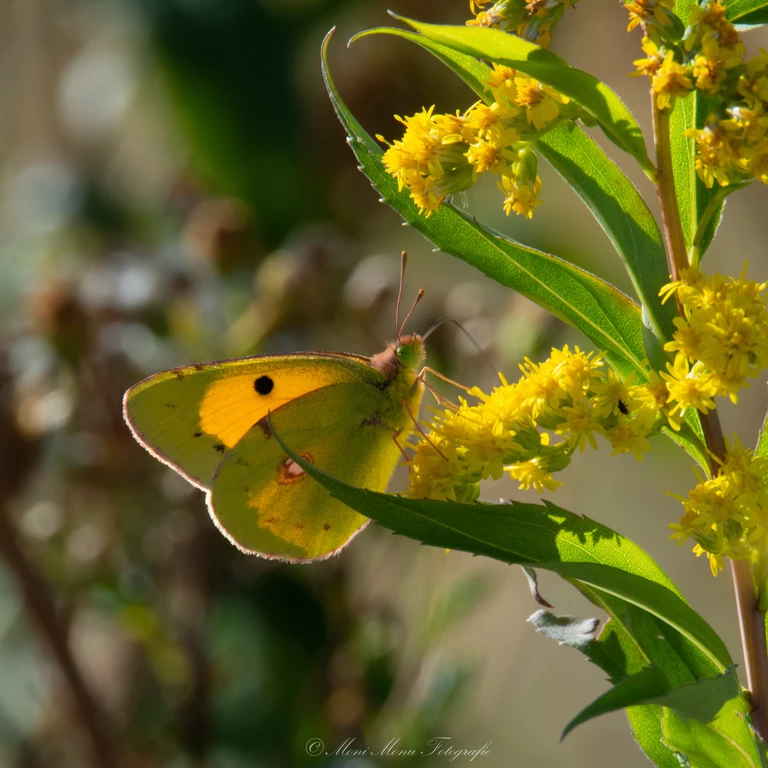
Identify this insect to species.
Colias croceus
